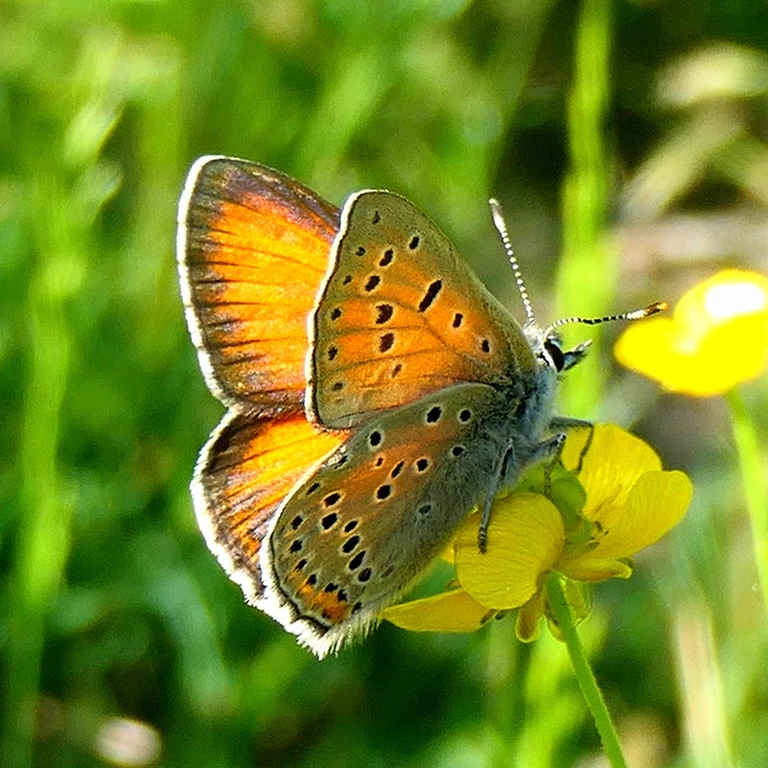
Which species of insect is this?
Lycaena hippothoe (also Palaeochrysophanus hippothoe)
